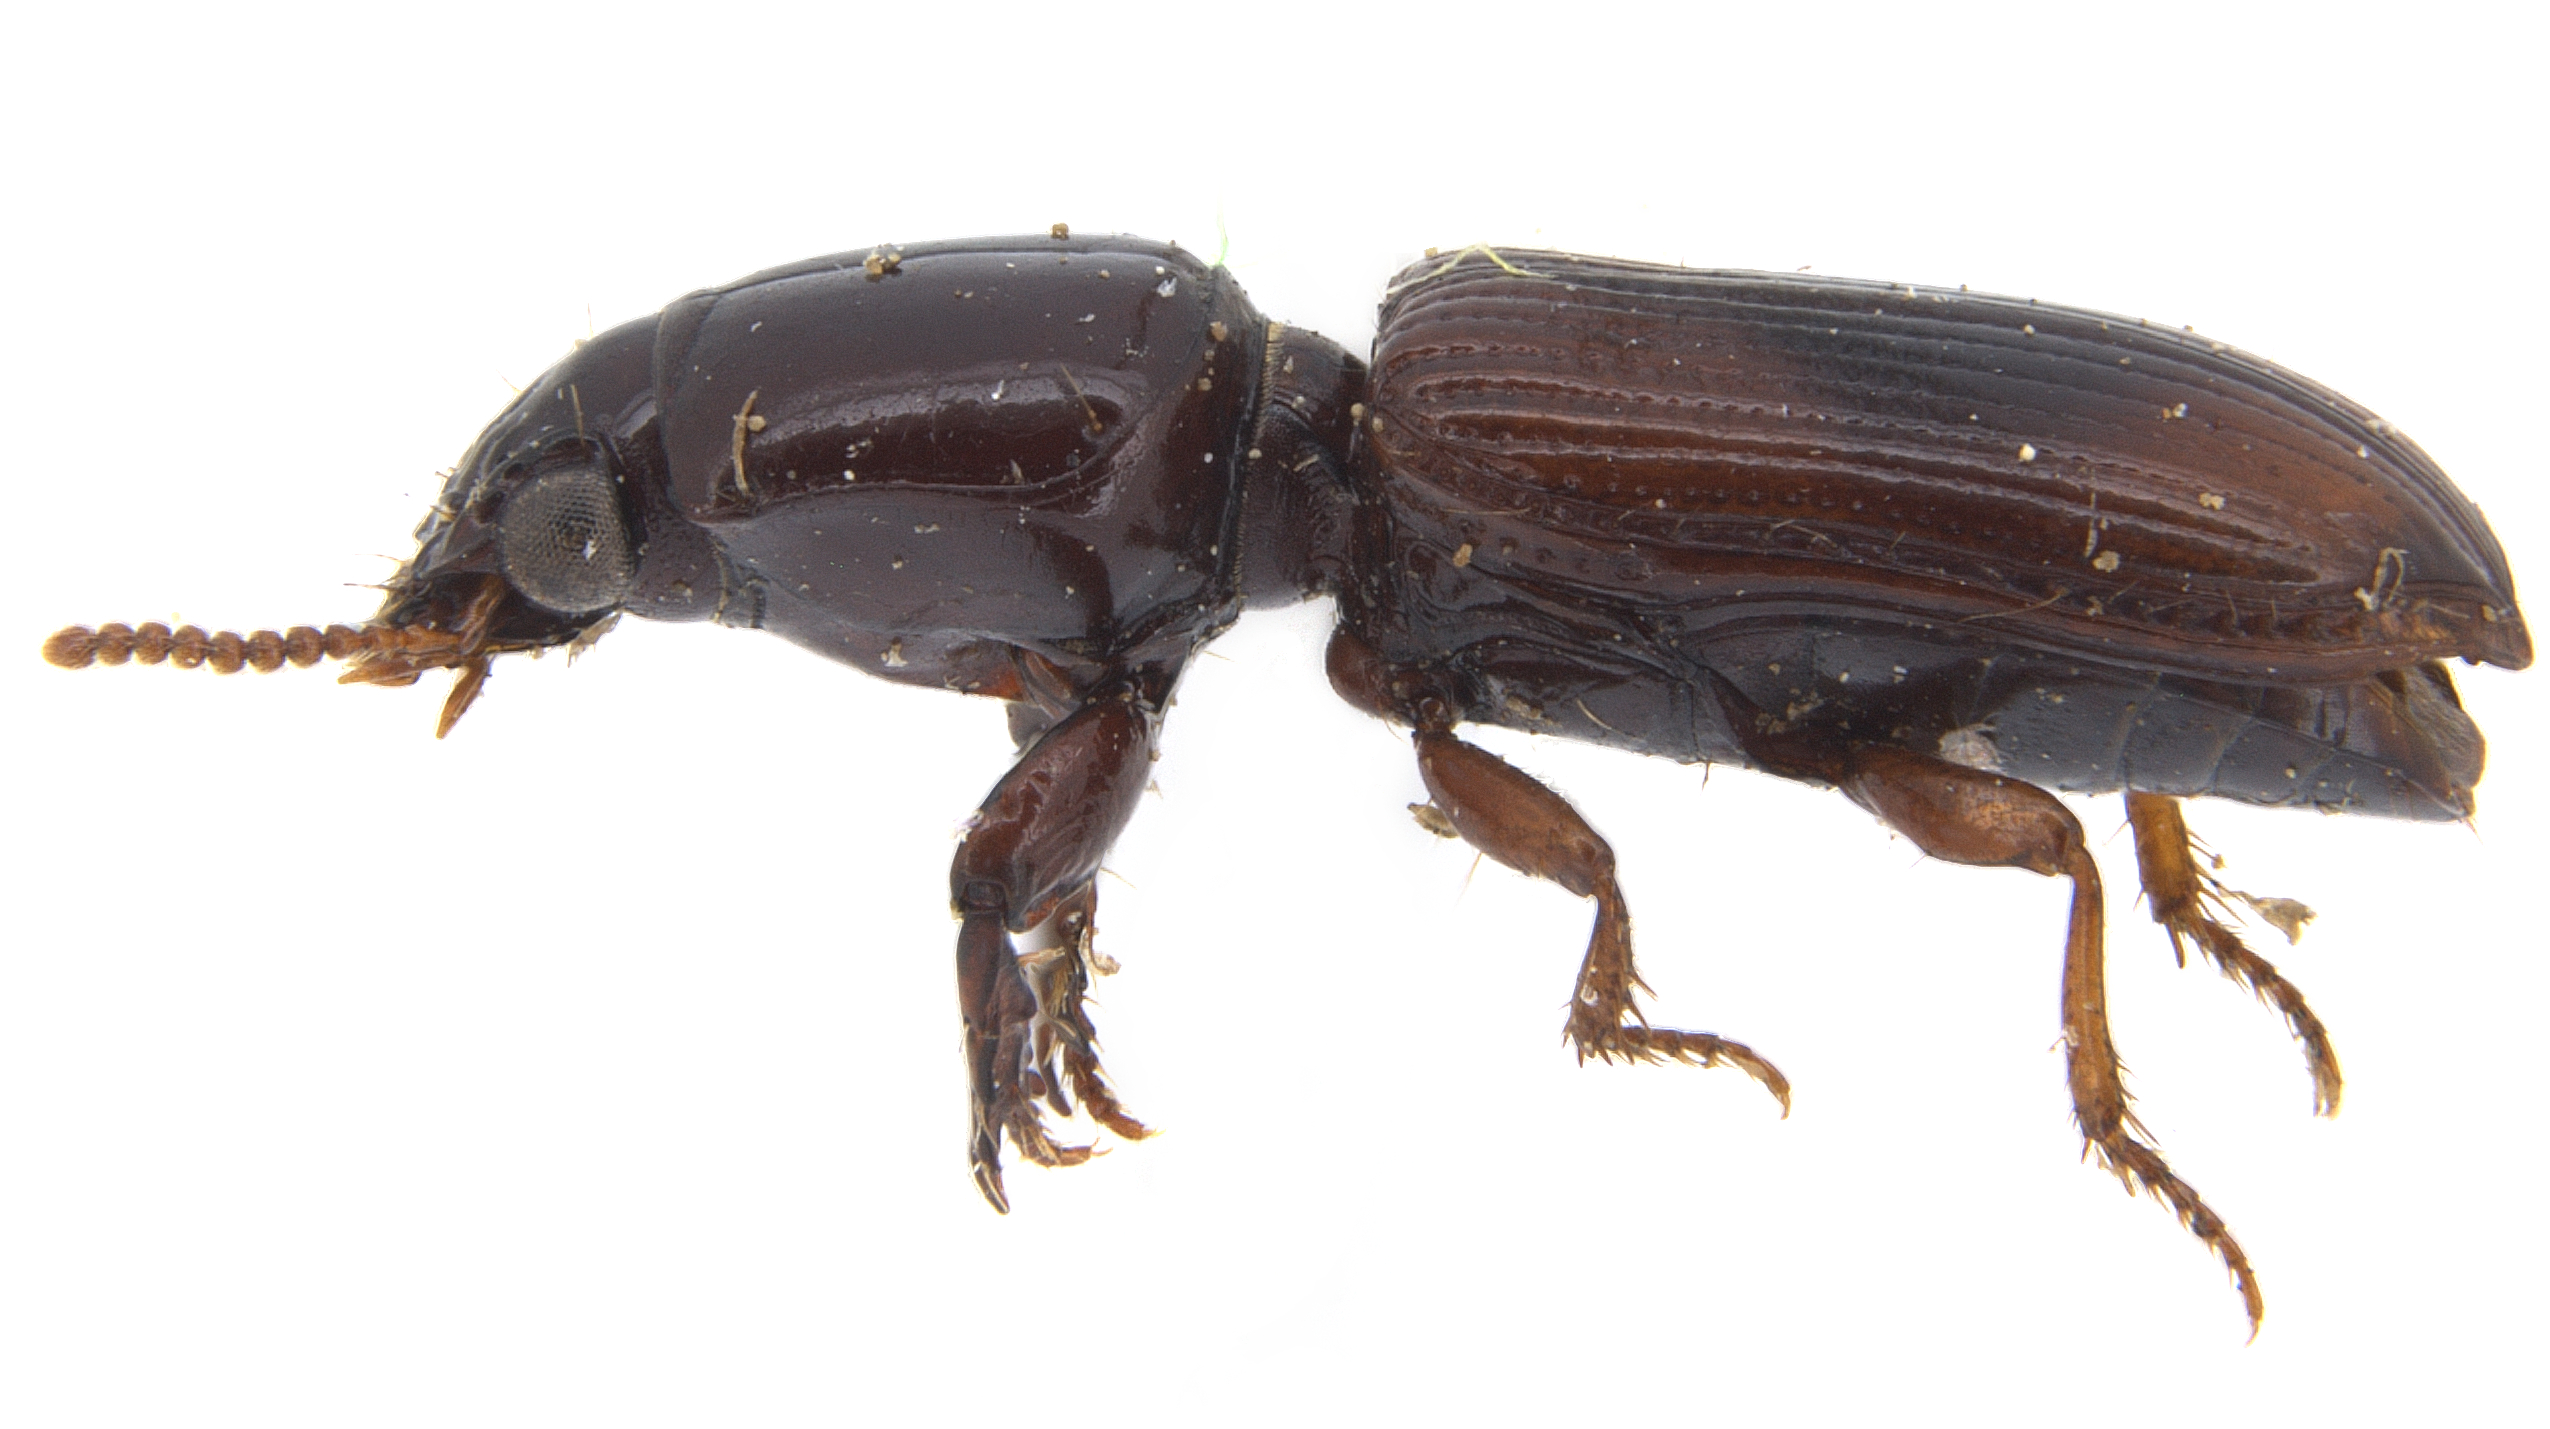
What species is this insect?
Clivina fasciata
